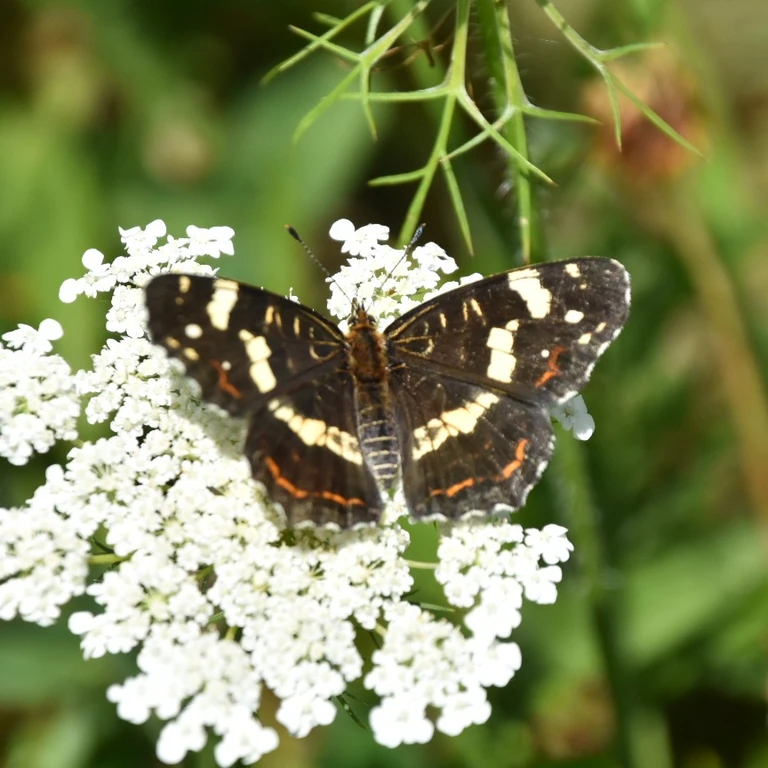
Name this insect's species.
Araschnia levana
